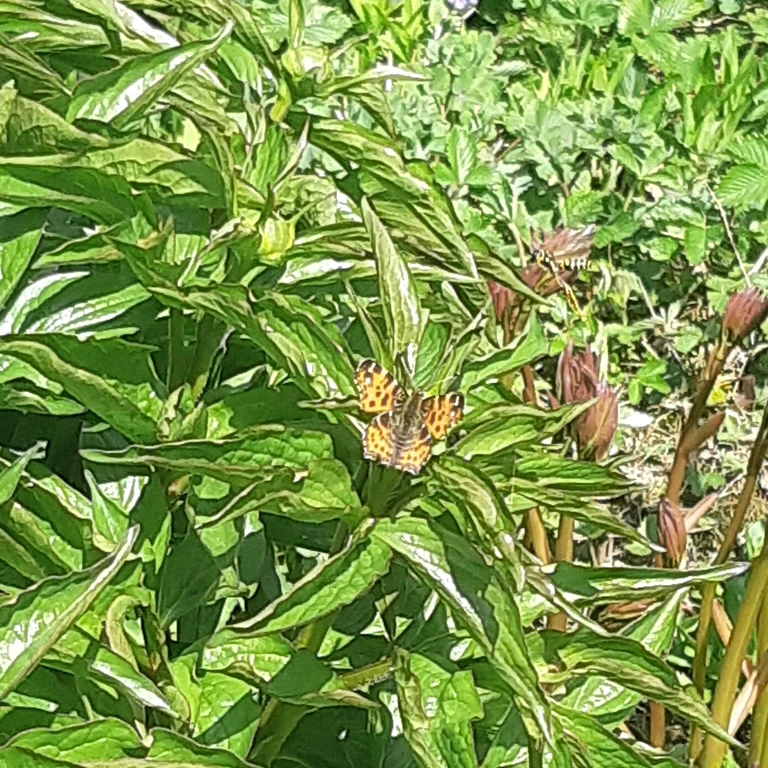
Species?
Araschnia levana
